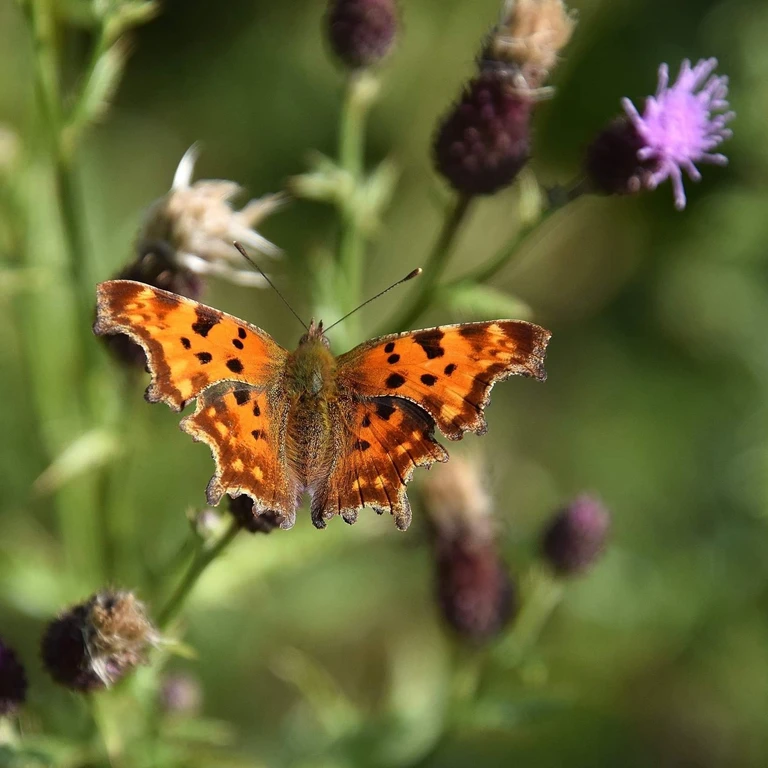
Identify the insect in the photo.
Polygonia c-album
